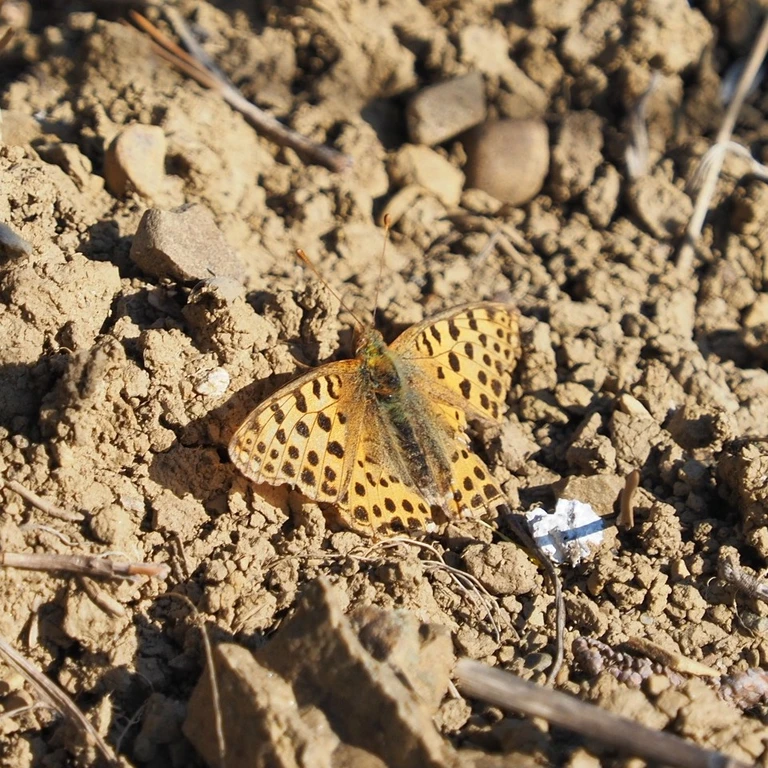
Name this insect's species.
Issoria lathonia
